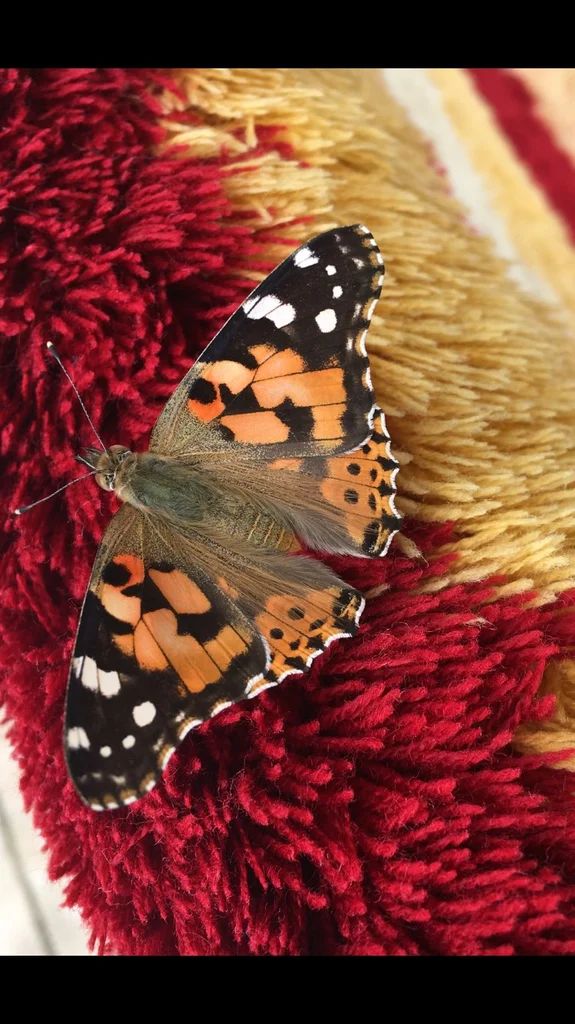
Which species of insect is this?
Vanessa cardui
